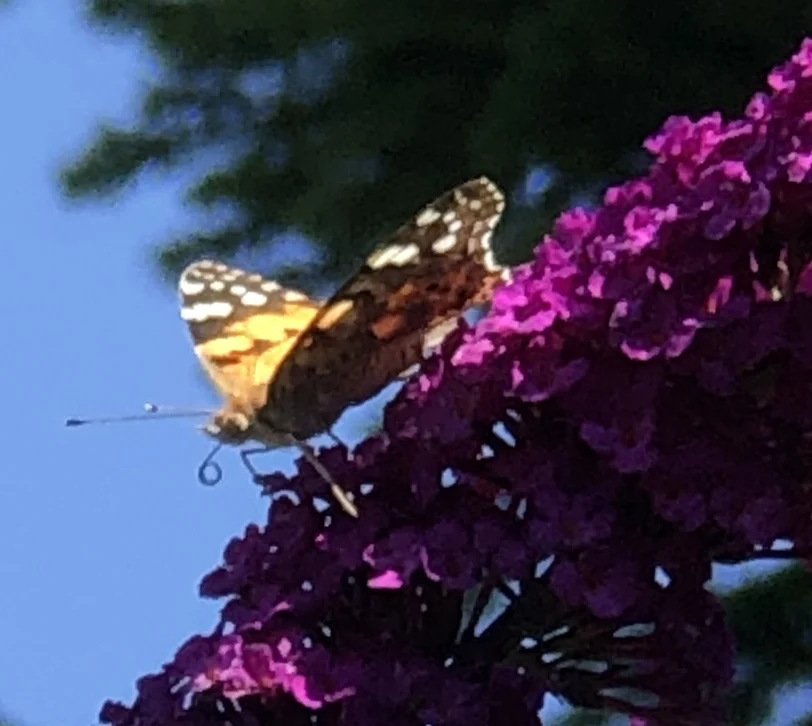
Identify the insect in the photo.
Vanessa cardui
